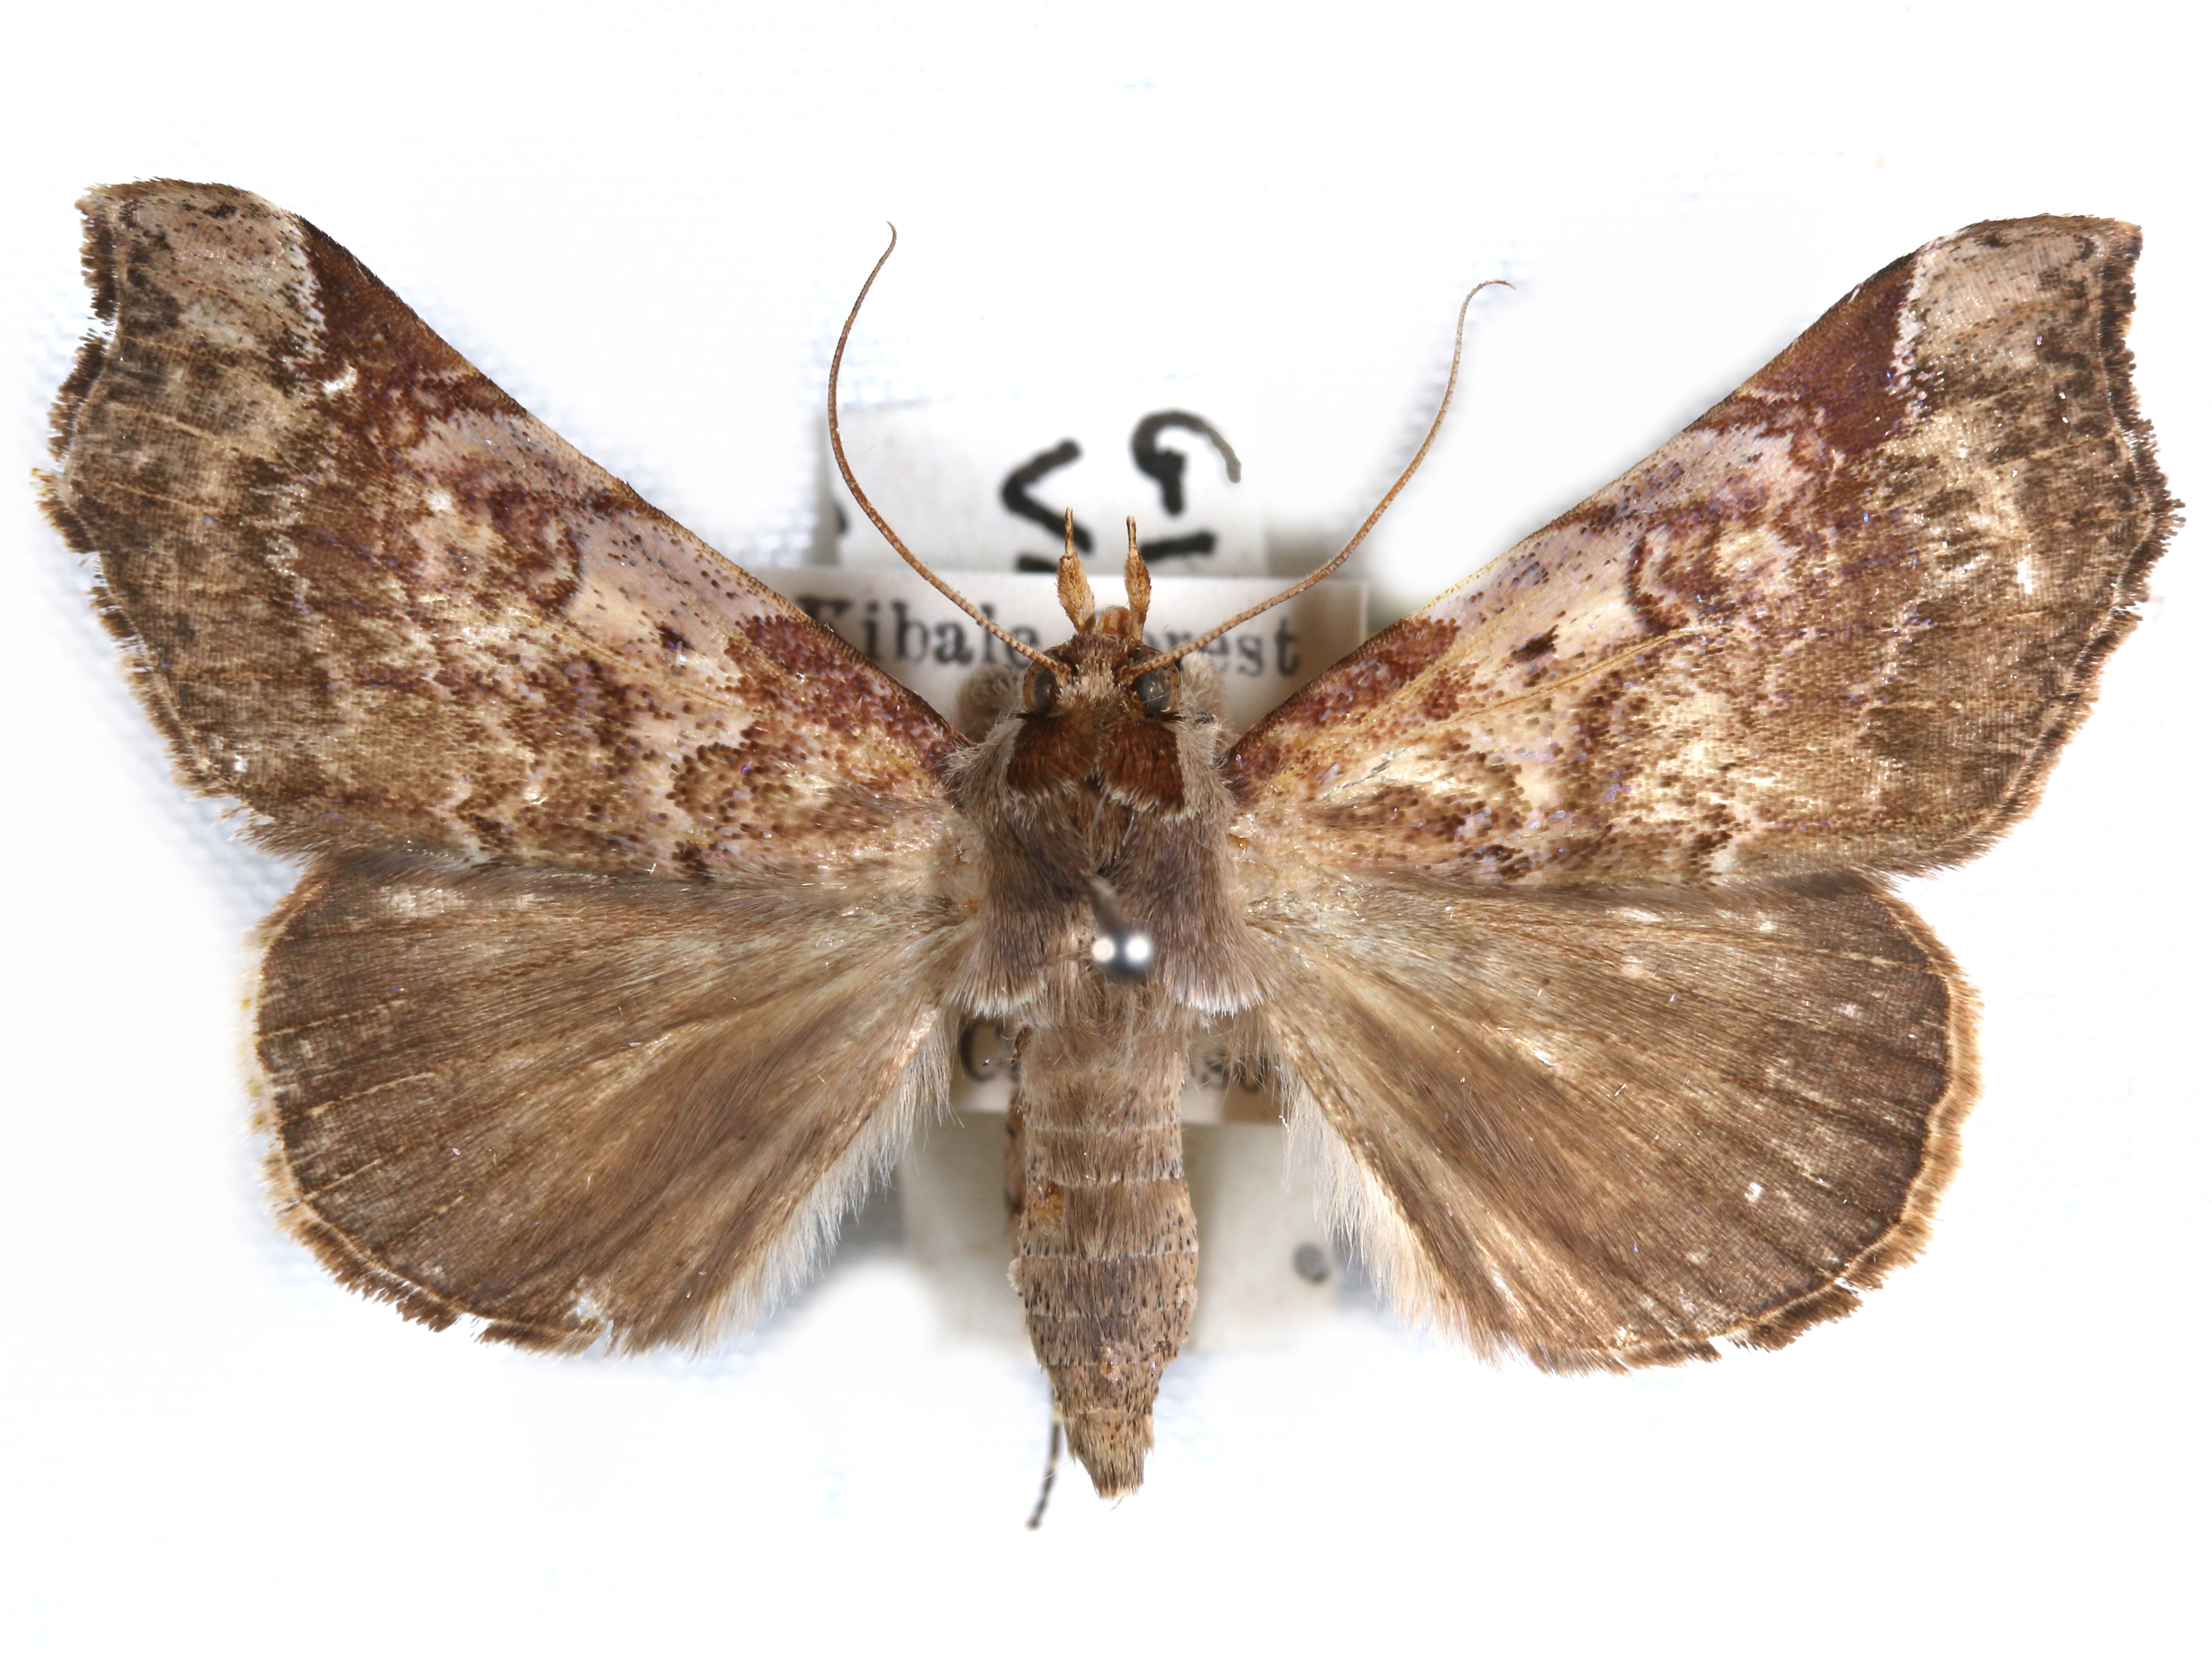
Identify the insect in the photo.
Pseudogiria variabilis
